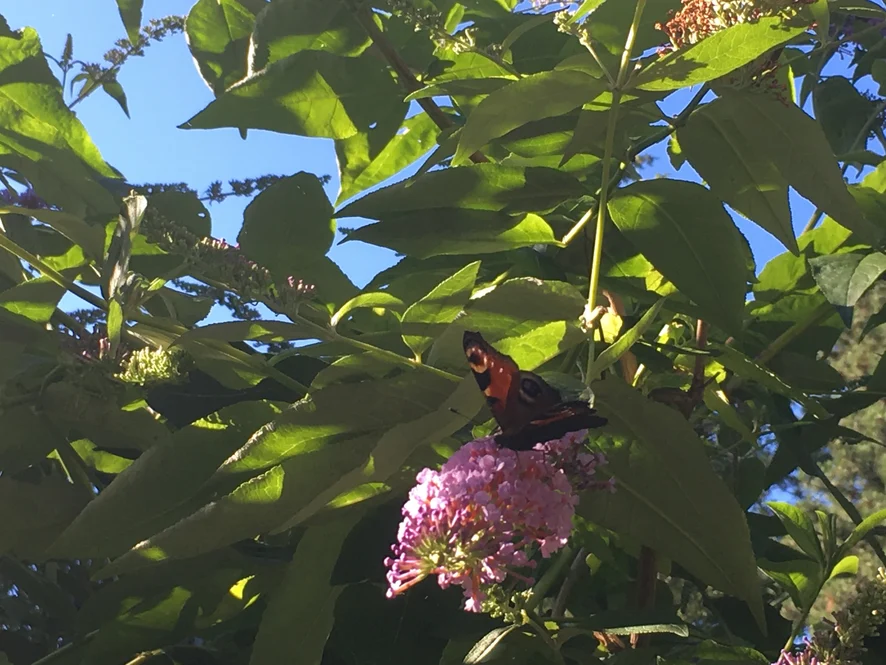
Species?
Aglais io
